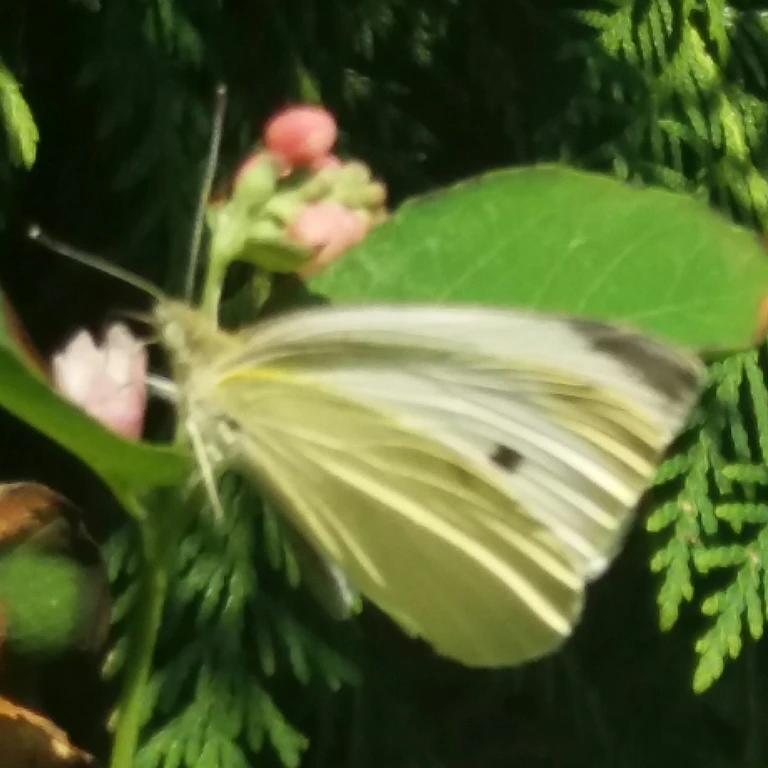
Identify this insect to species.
Pieris rapae
